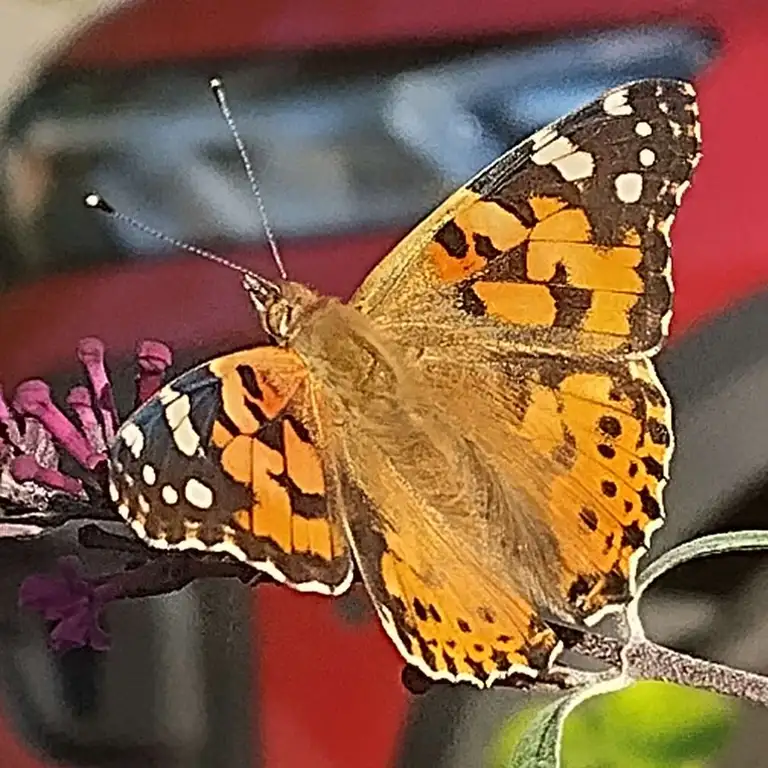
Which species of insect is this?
Vanessa cardui
